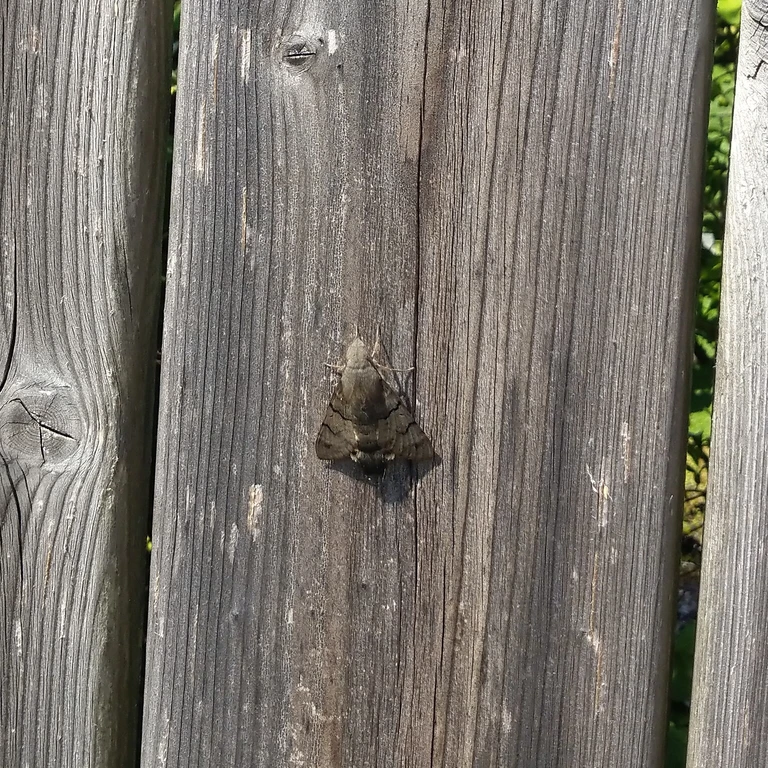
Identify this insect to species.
Macroglossum stellatarum
